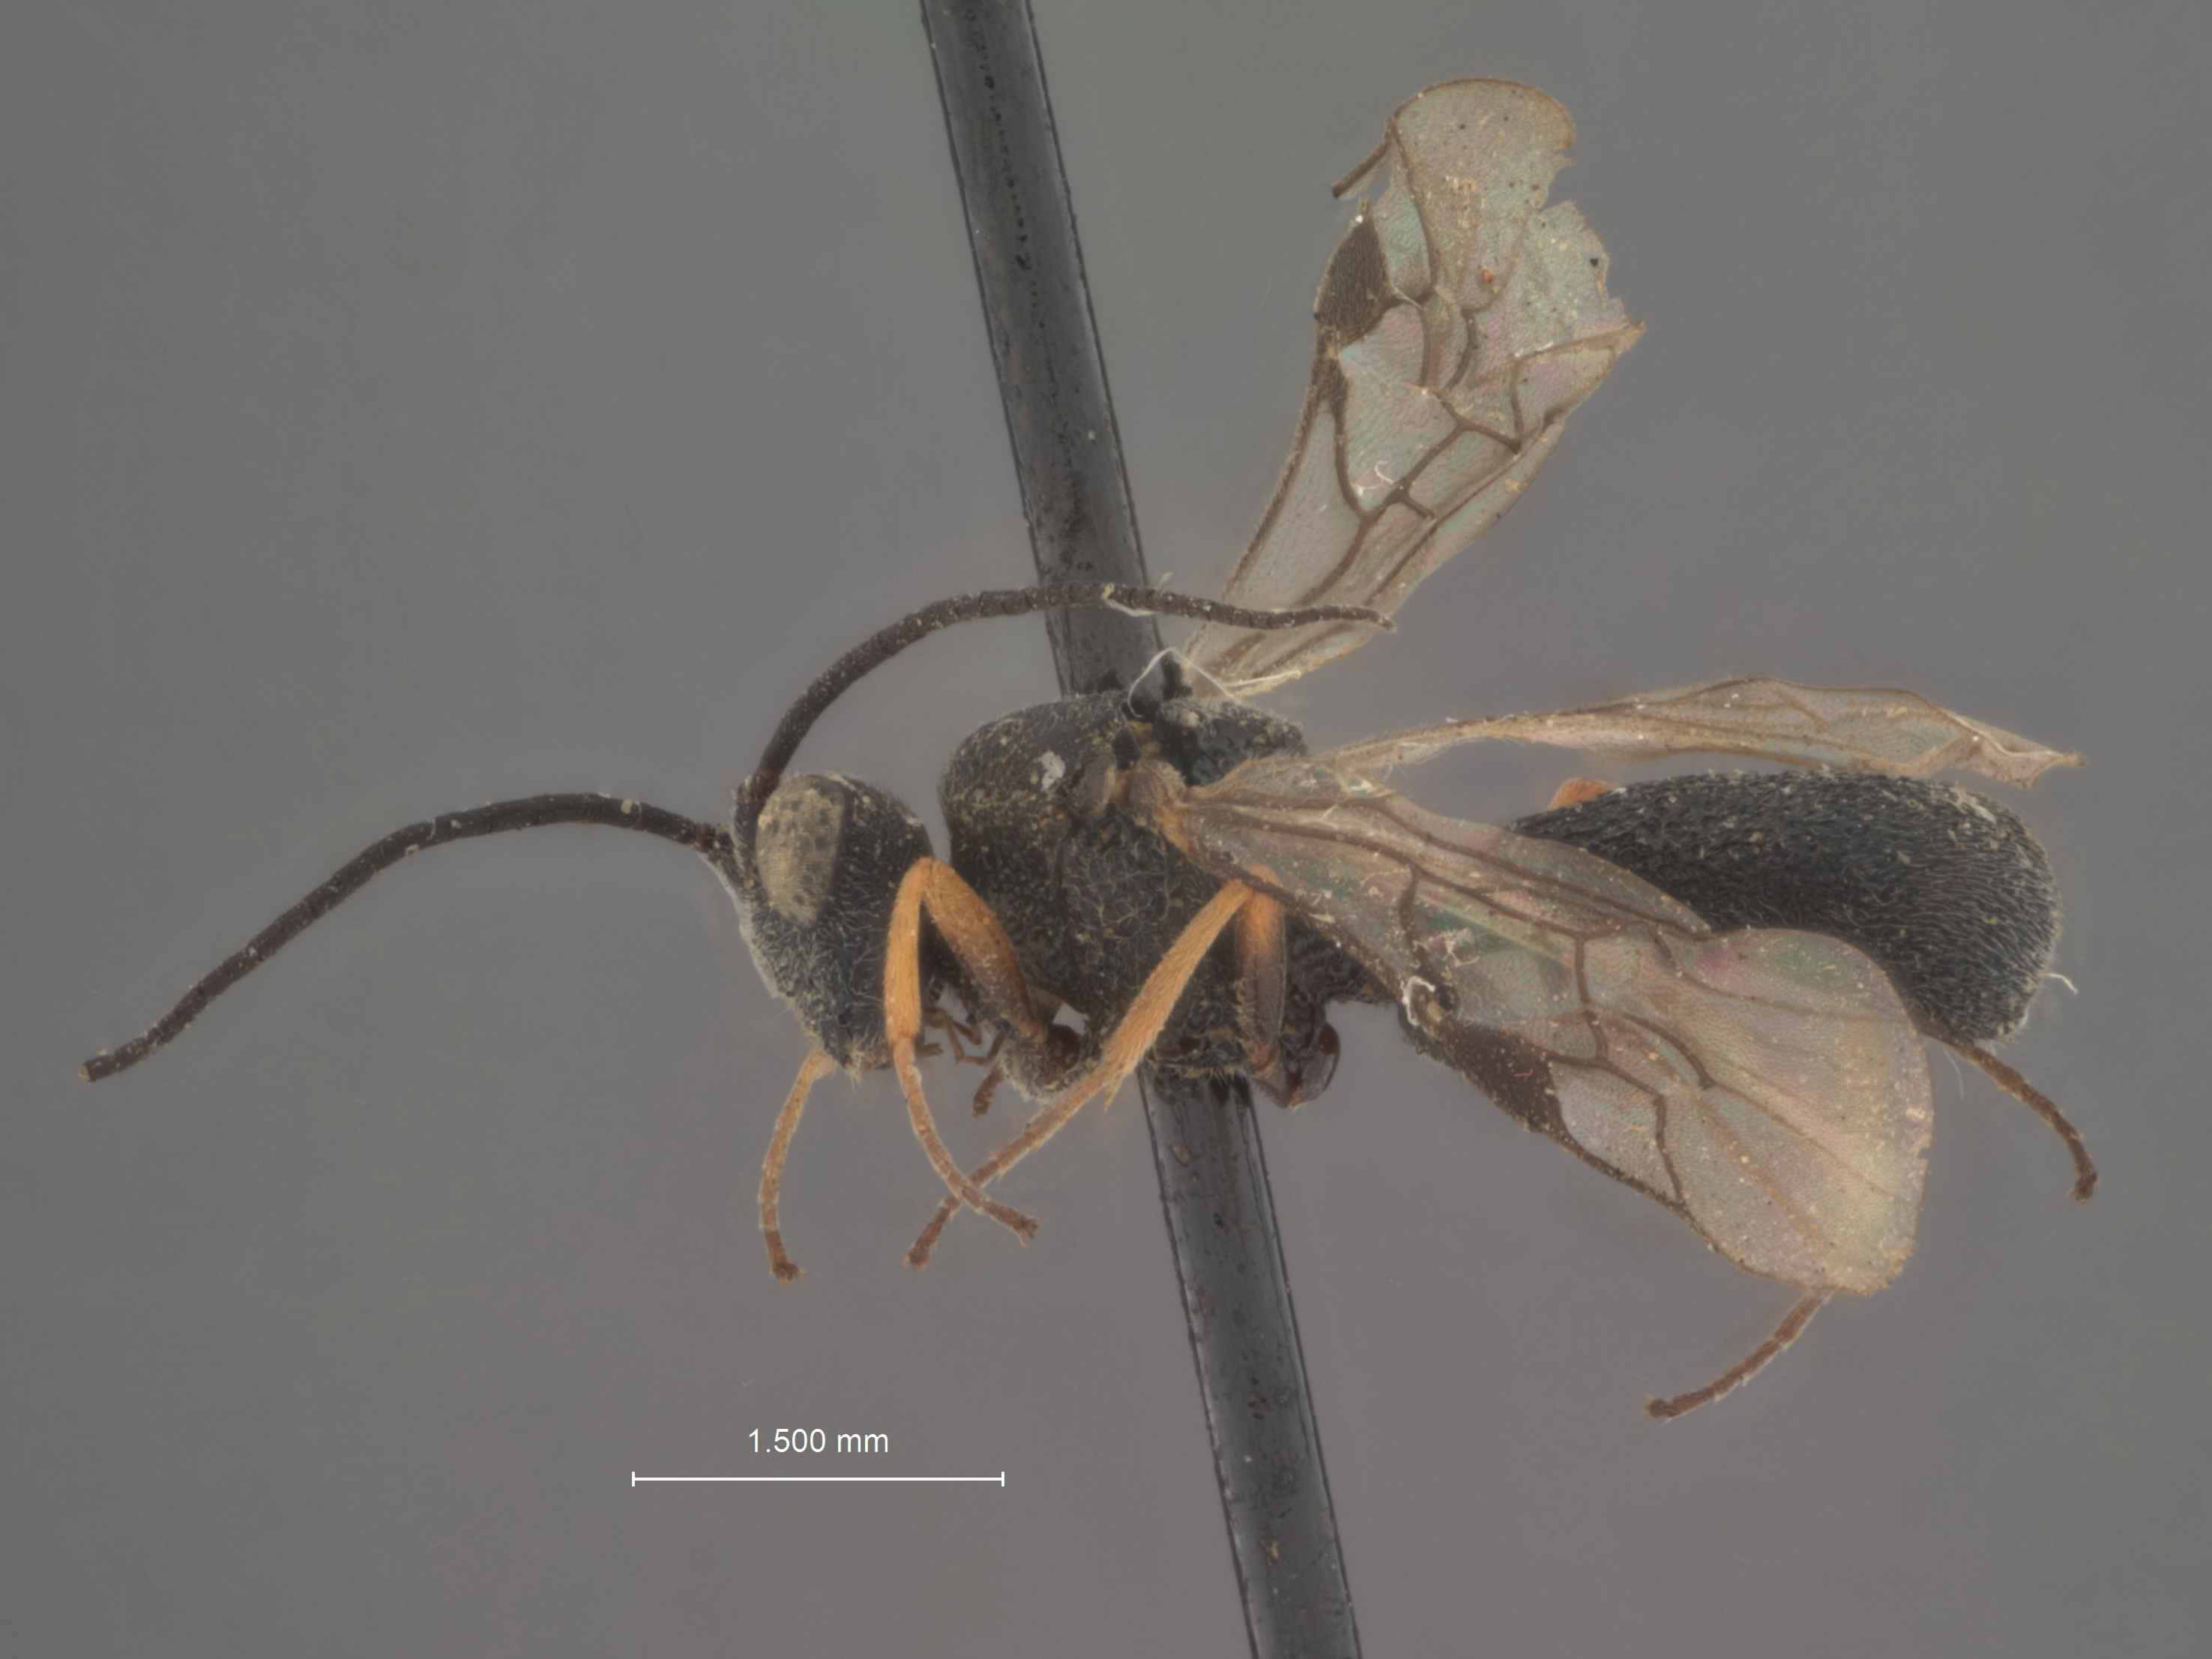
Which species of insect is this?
Chelonus chilensis
